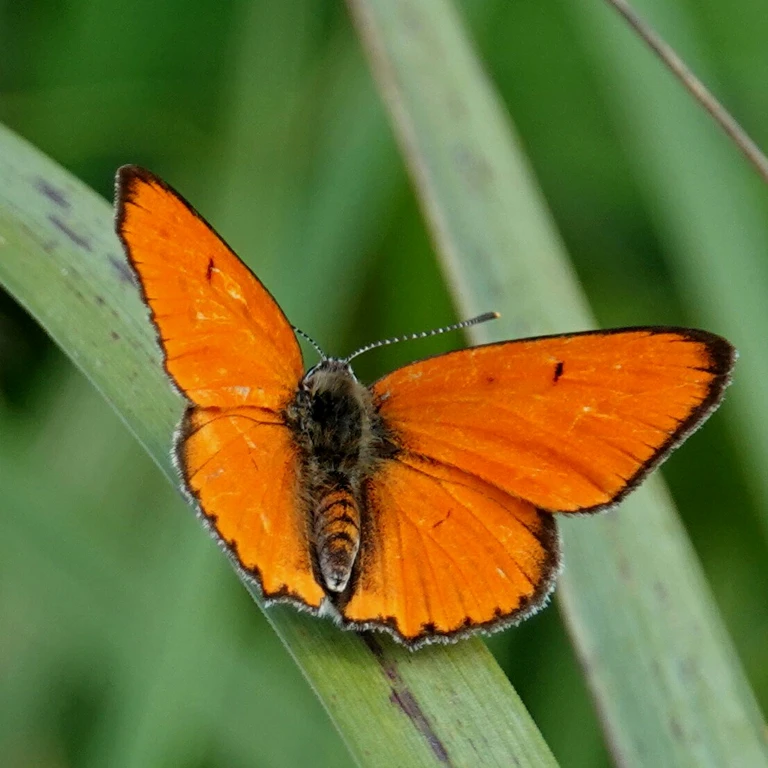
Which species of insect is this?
Lycaena dispar
